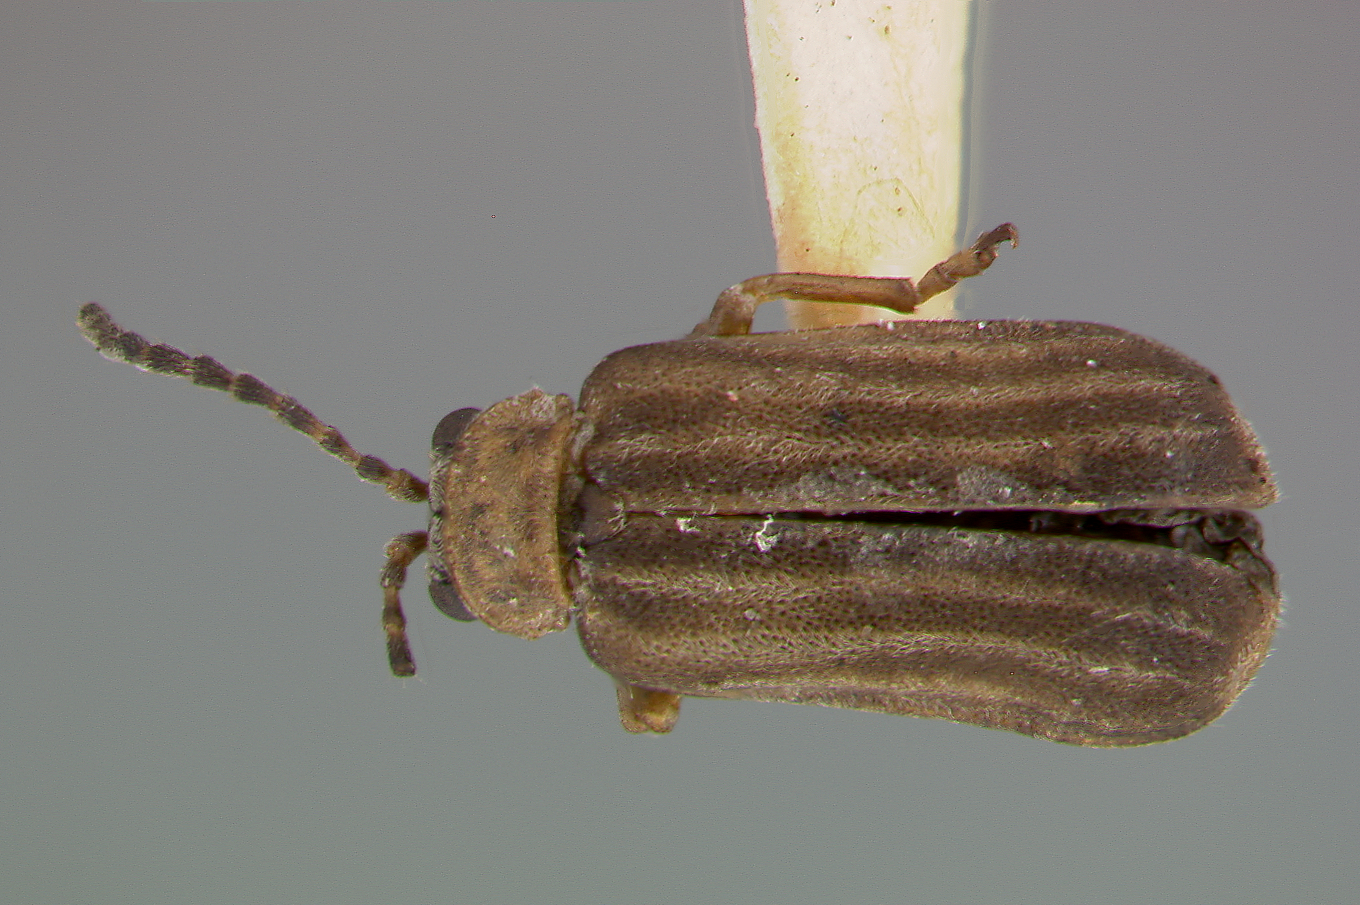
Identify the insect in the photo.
Galerucella hexarhabdota
